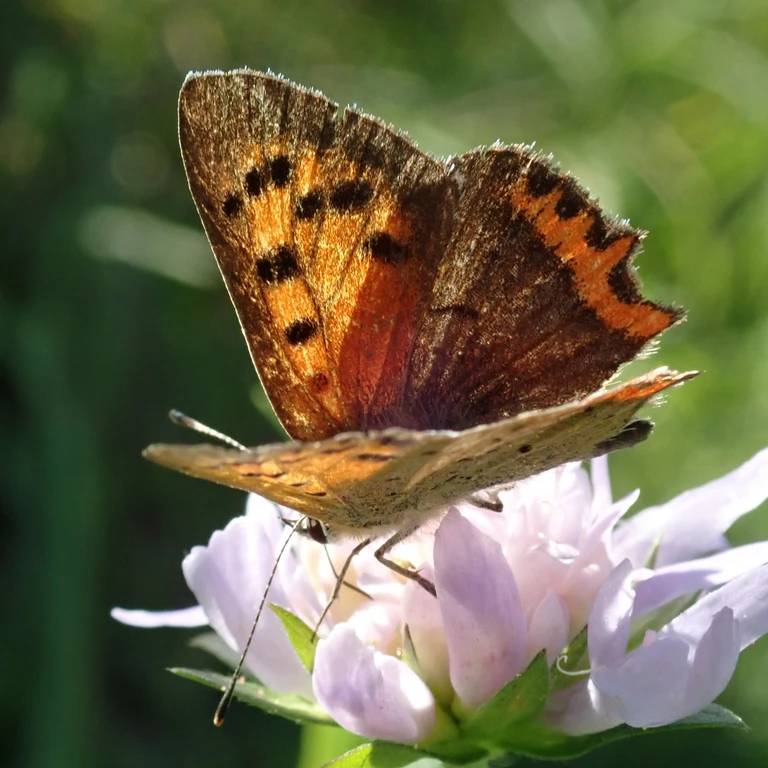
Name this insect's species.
Lycaena phlaeas
